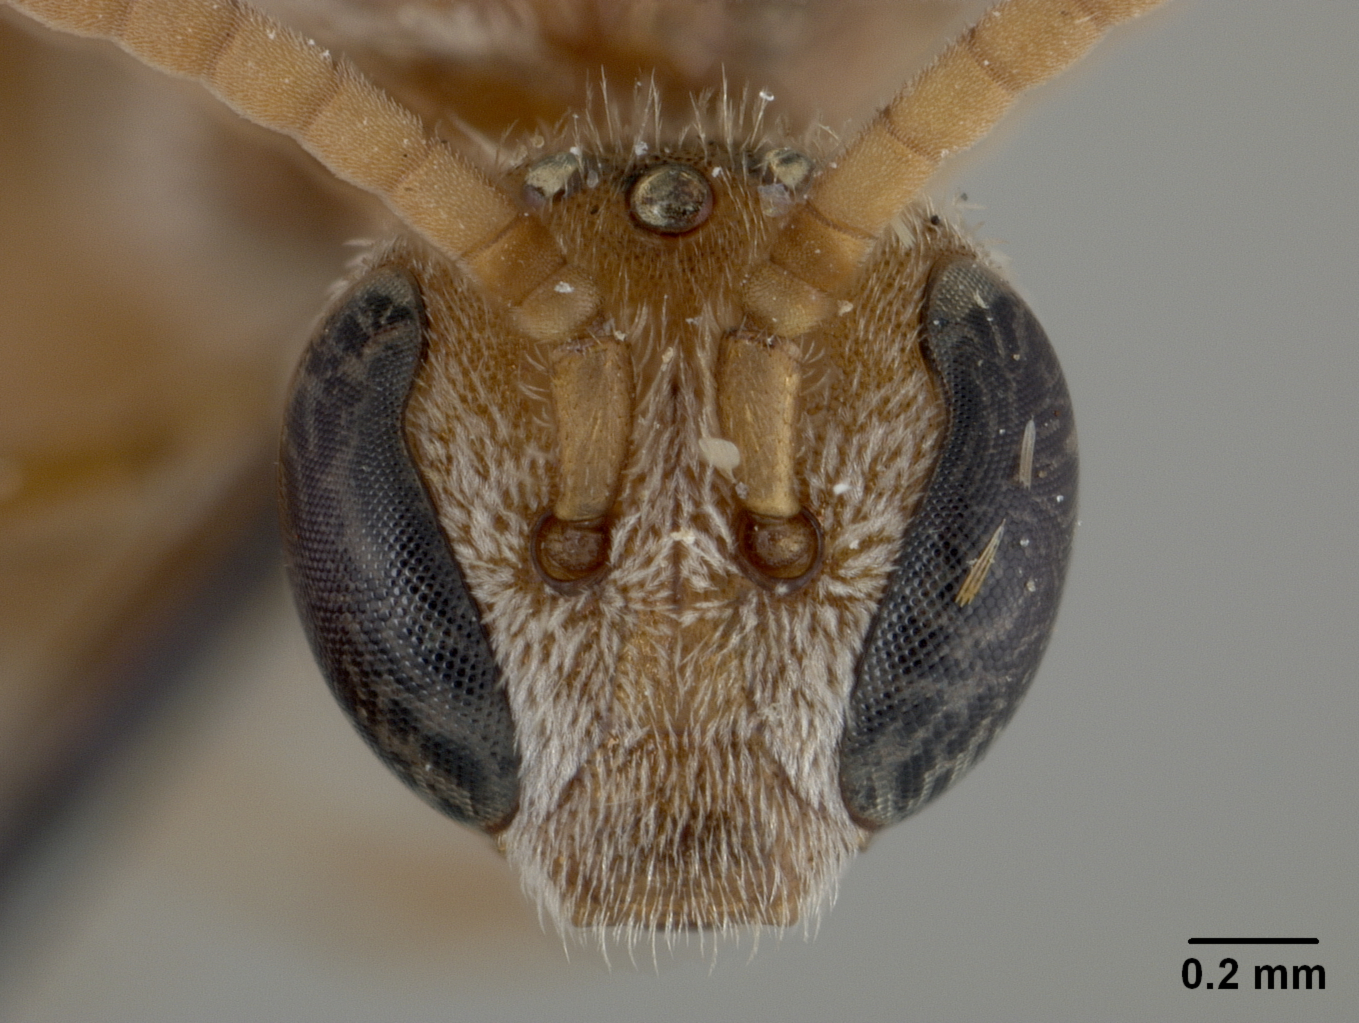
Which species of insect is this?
Halictus bruesi
